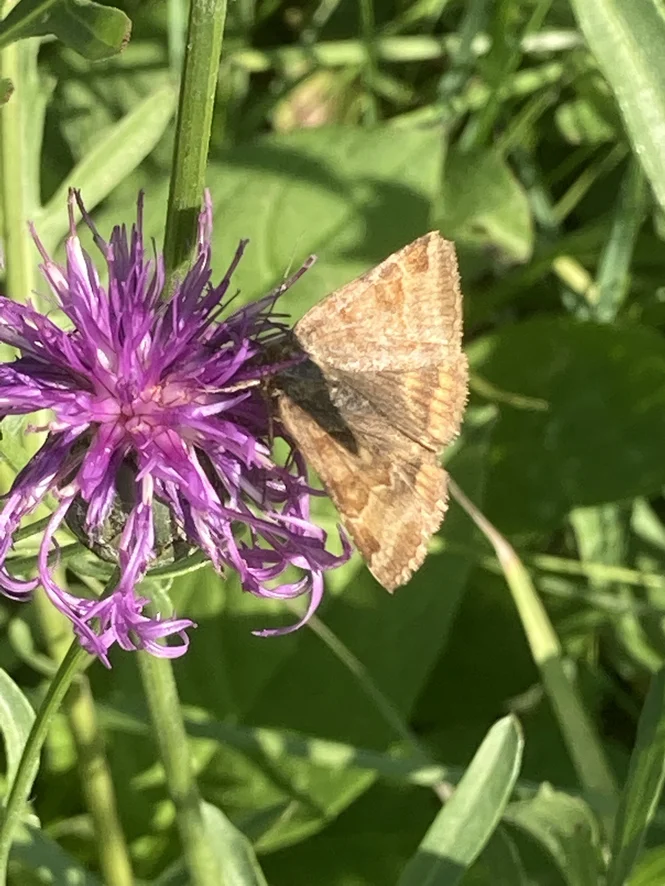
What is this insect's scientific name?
Euclidia glyphica
